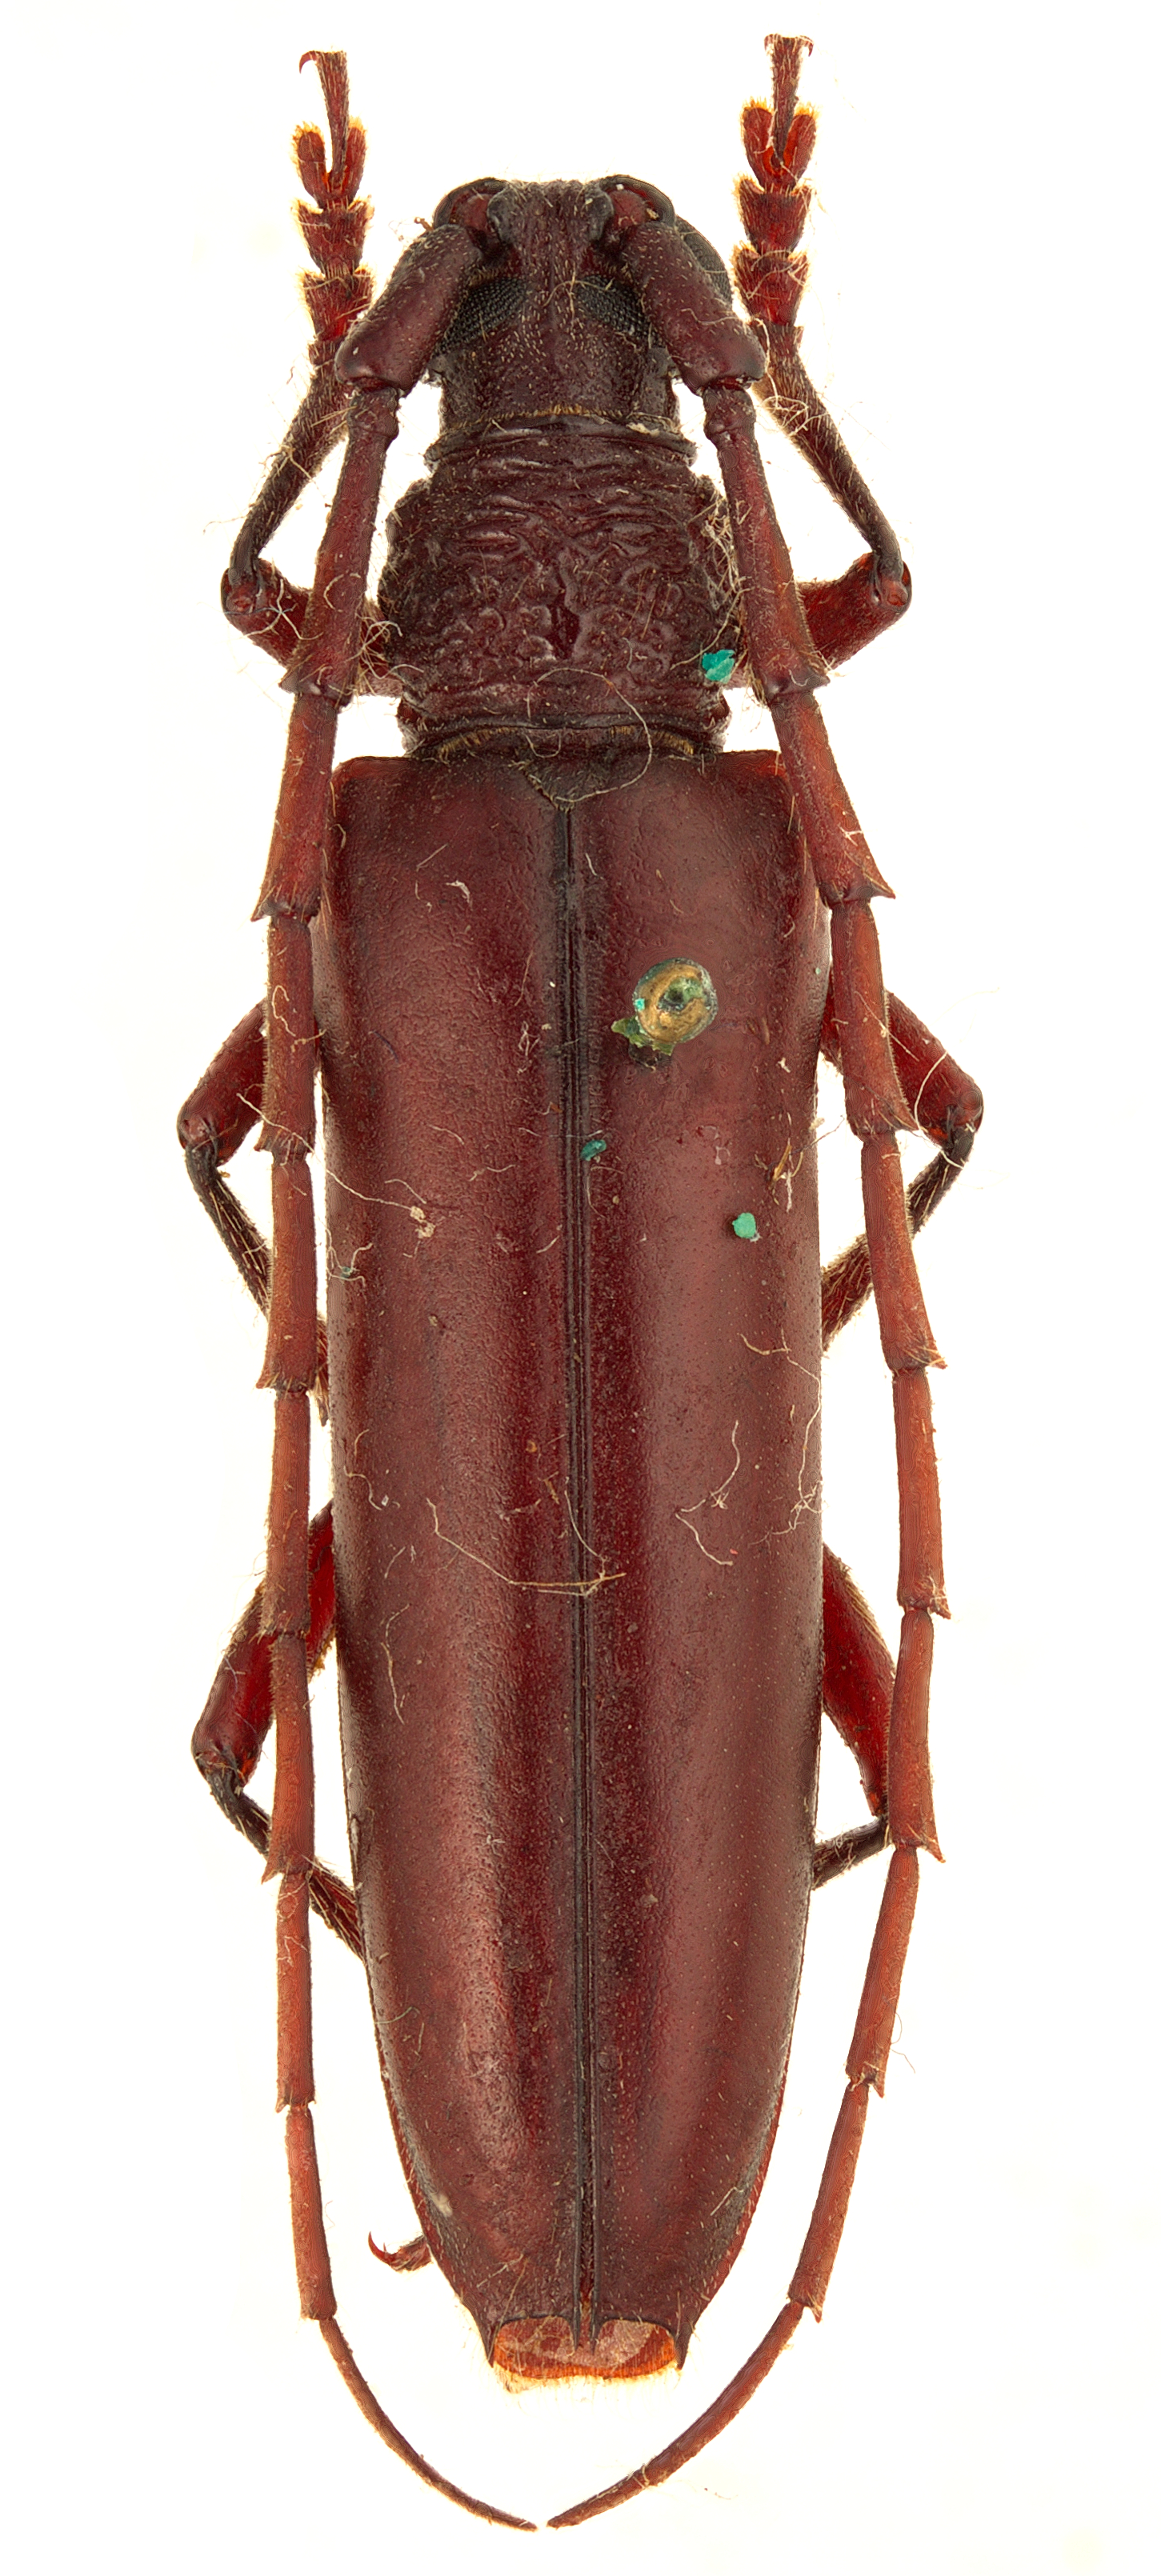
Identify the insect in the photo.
Xestiodion similis
